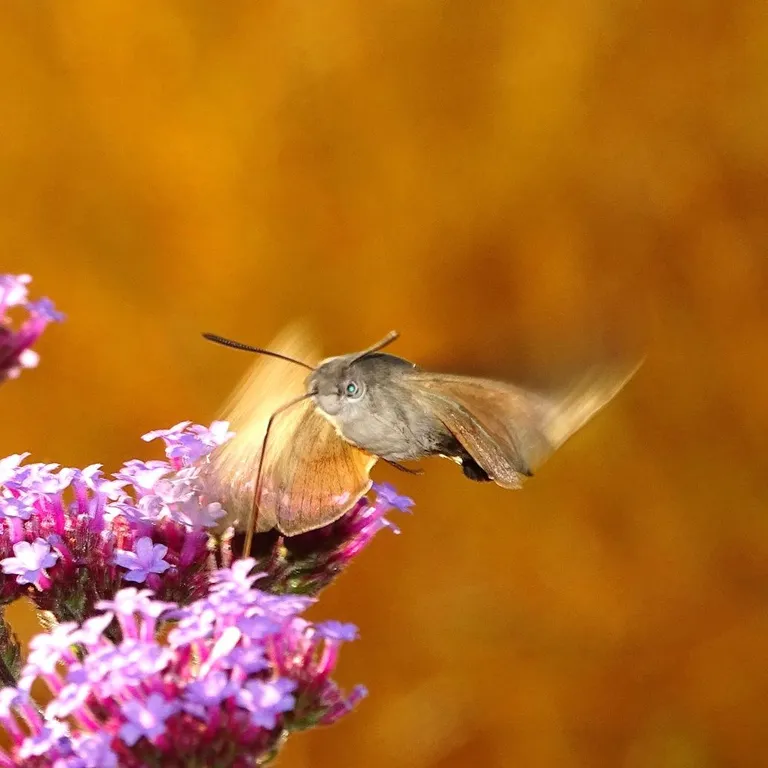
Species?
Macroglossum stellatarum
